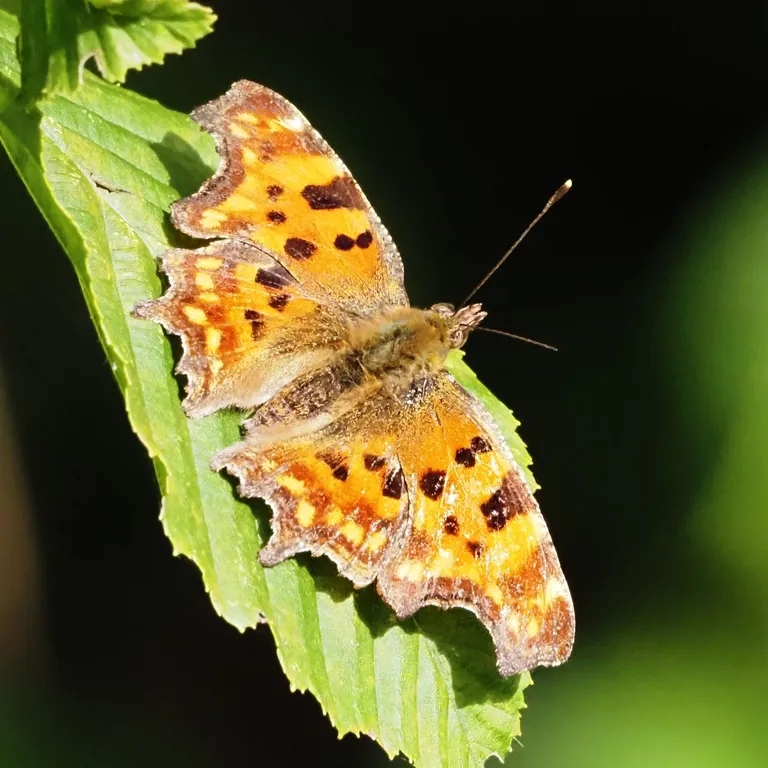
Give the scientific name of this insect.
Polygonia c-album
